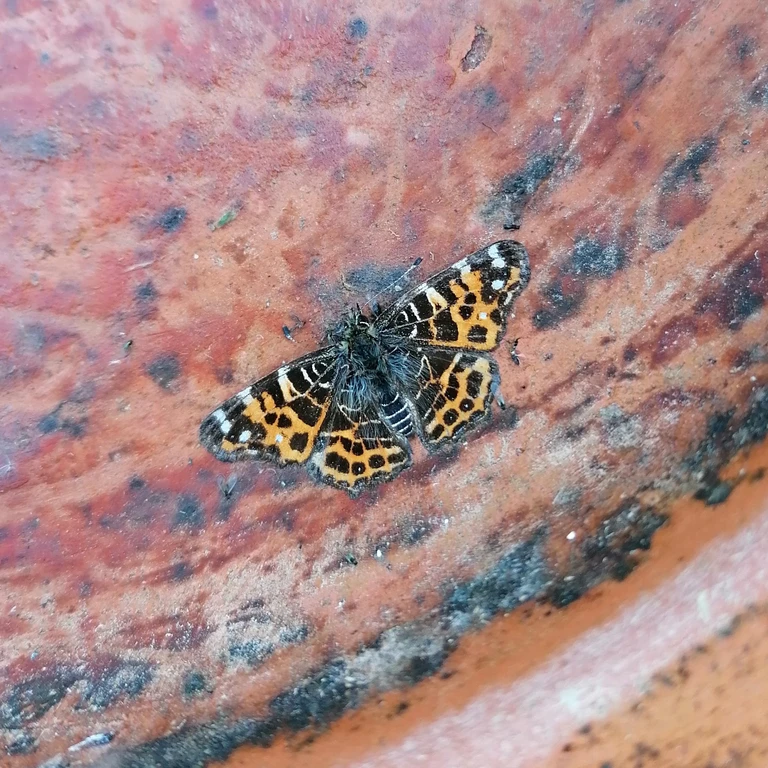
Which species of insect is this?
Araschnia levana
